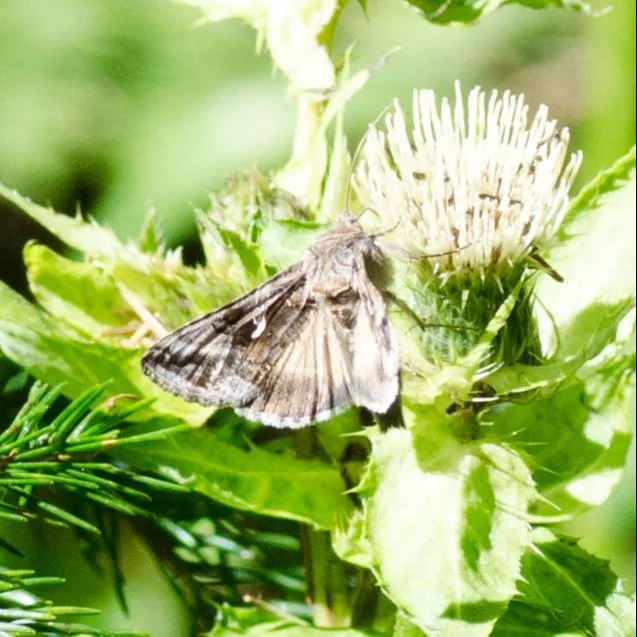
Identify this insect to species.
Autographa gamma
